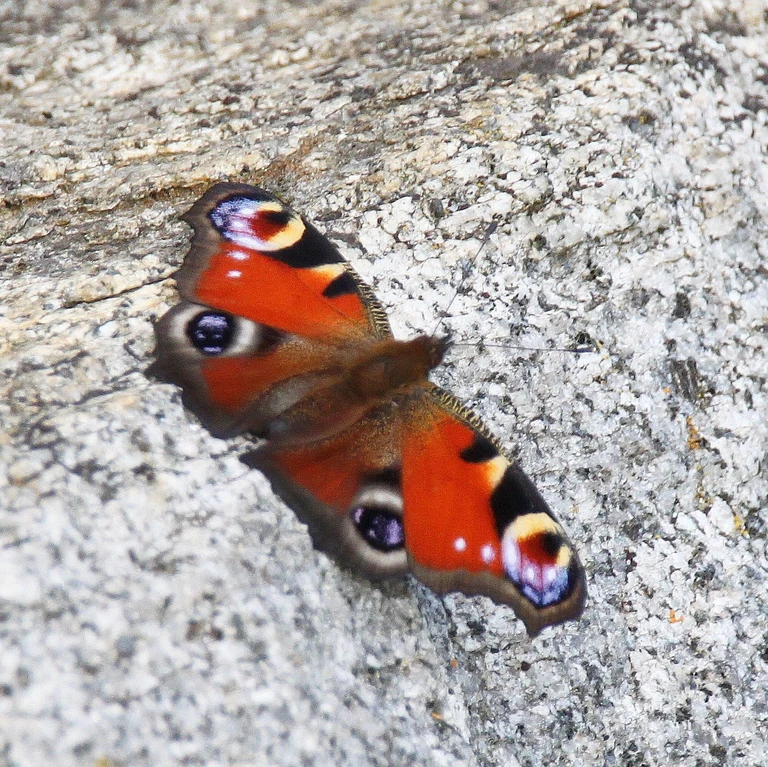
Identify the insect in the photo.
Aglais io
